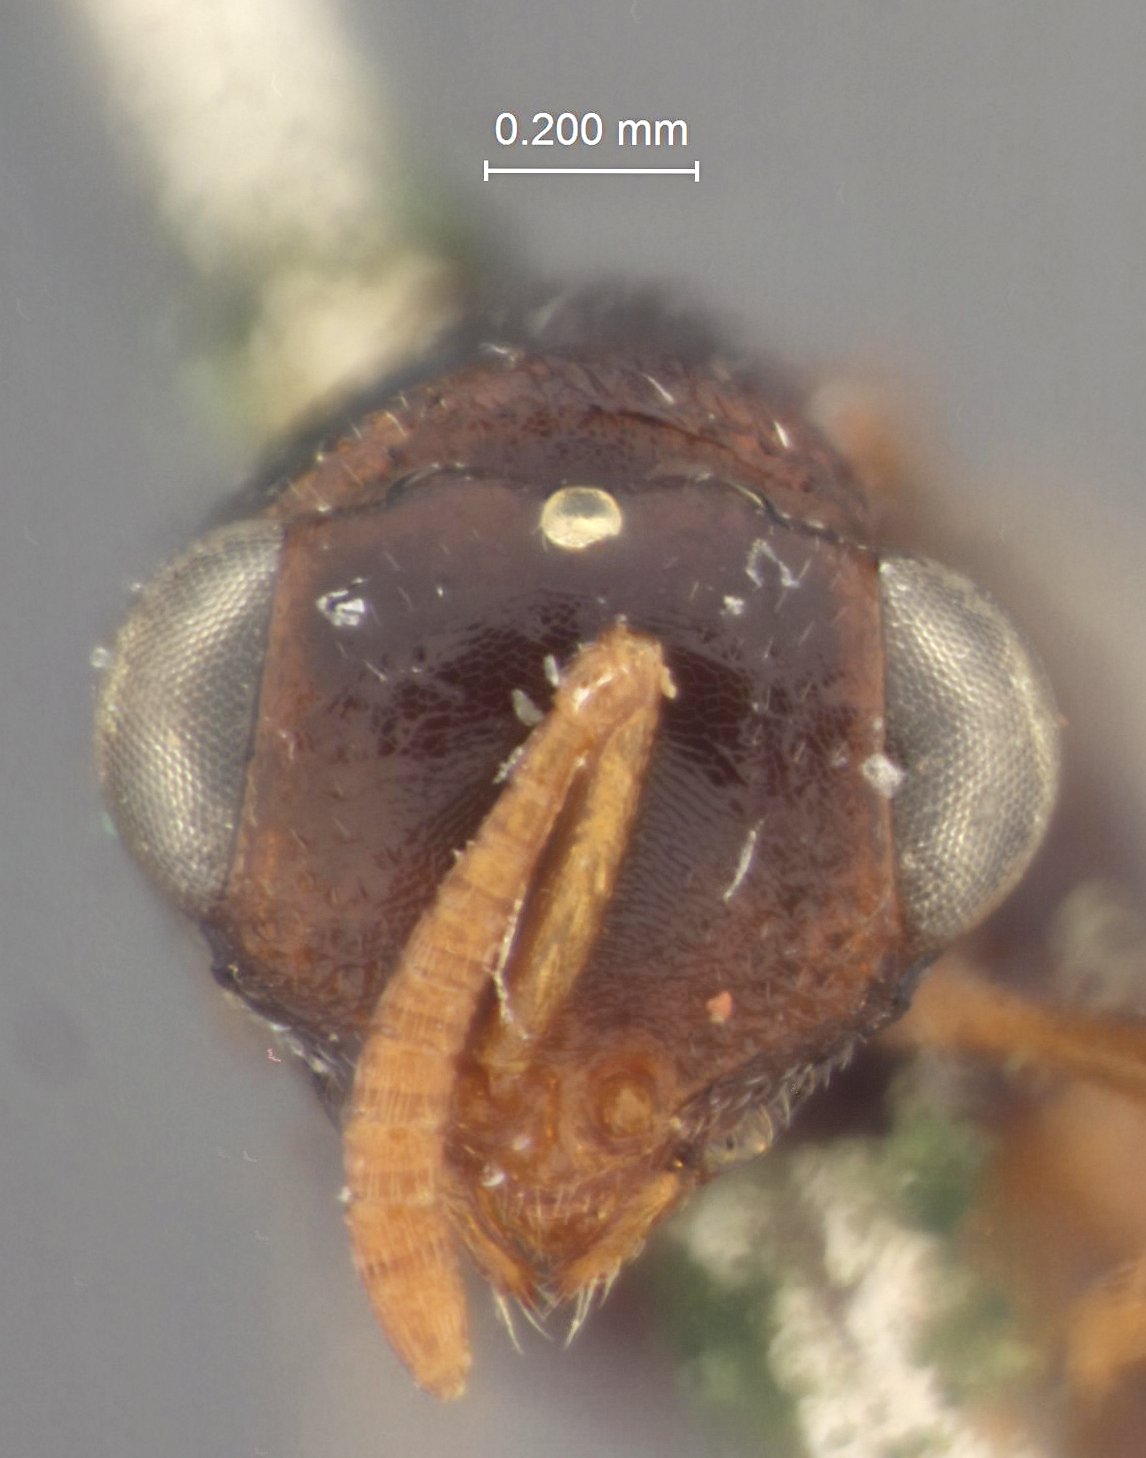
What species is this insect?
Arretocera sanctijohani
